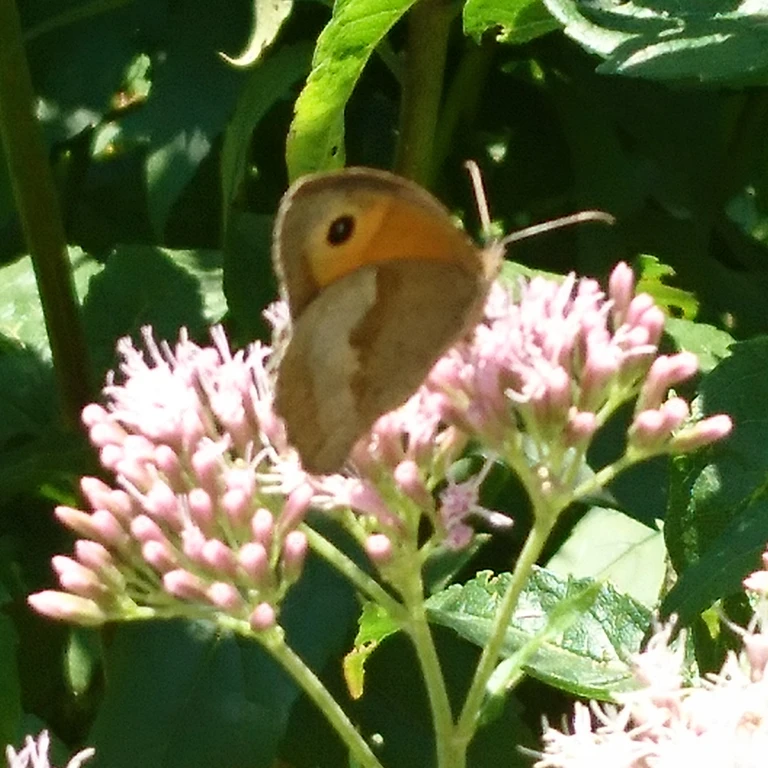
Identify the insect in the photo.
Maniola jurtina
